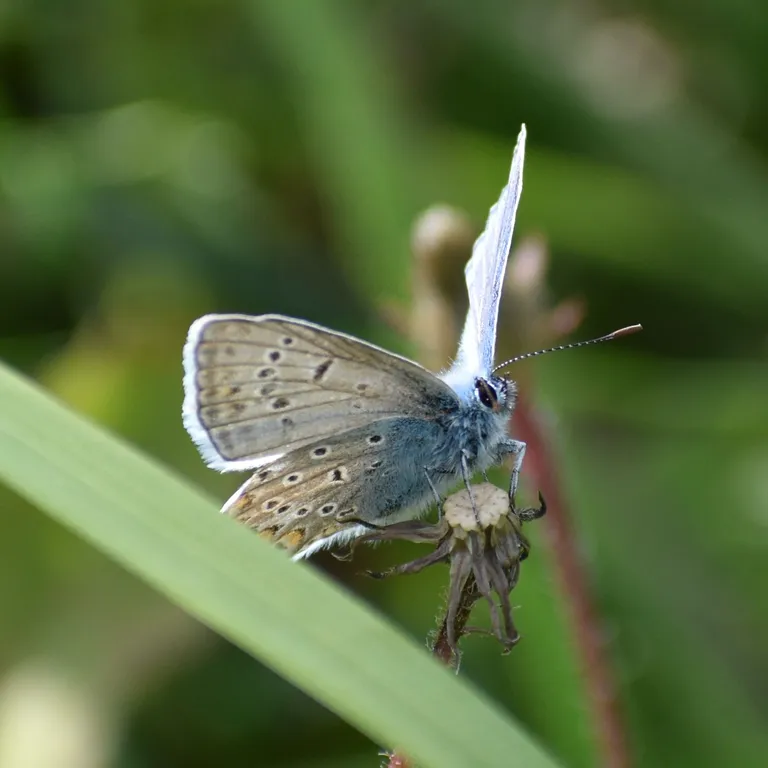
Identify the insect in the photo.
Polyommatus icarus
